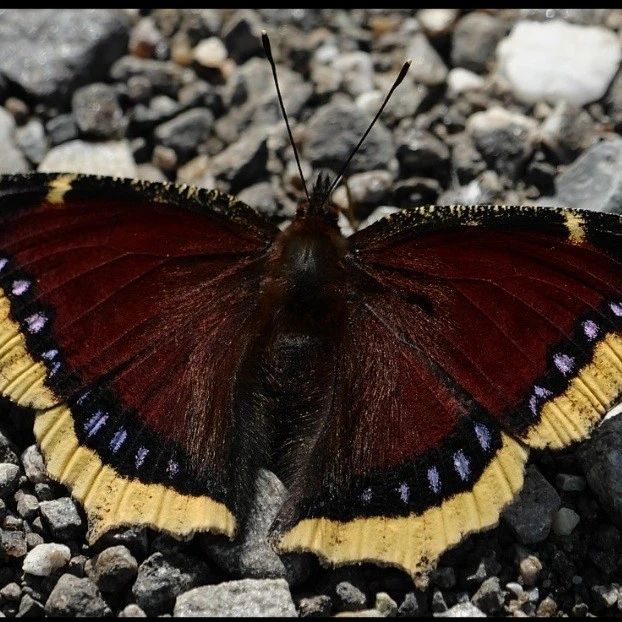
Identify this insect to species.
Nymphalis antiopa
